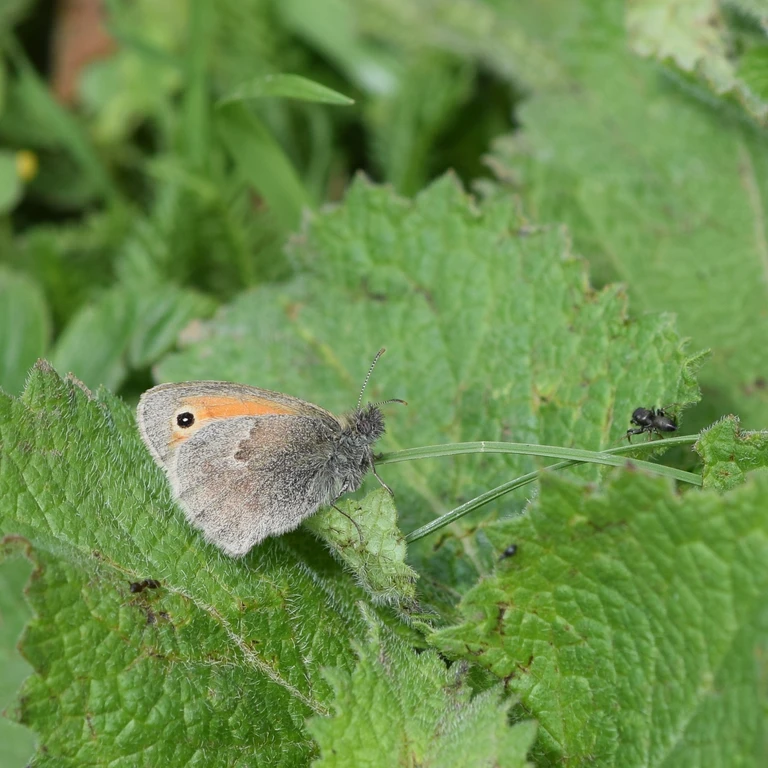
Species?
Coenonympha pamphilus
